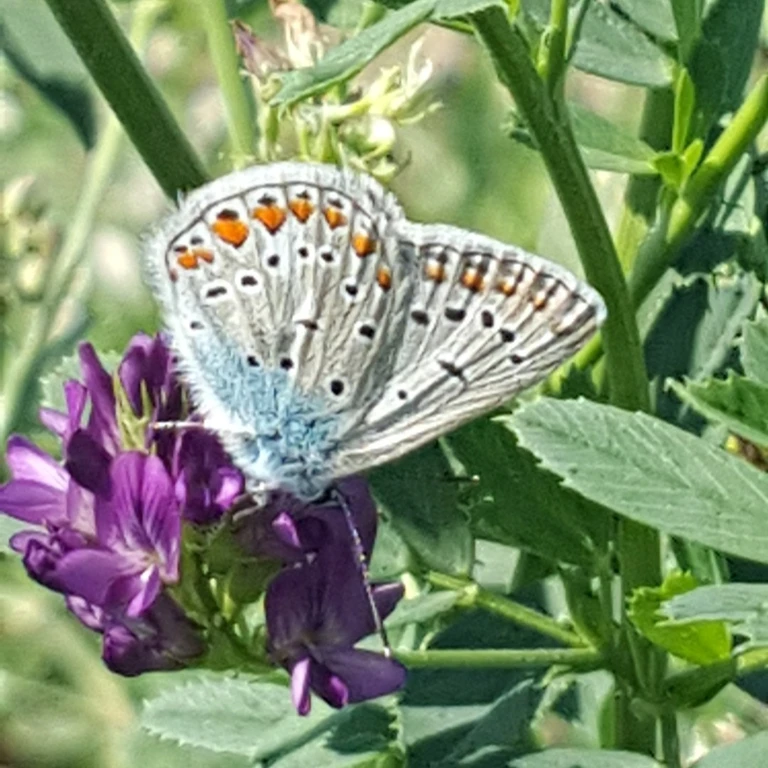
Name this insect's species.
Polyommatus icarus
